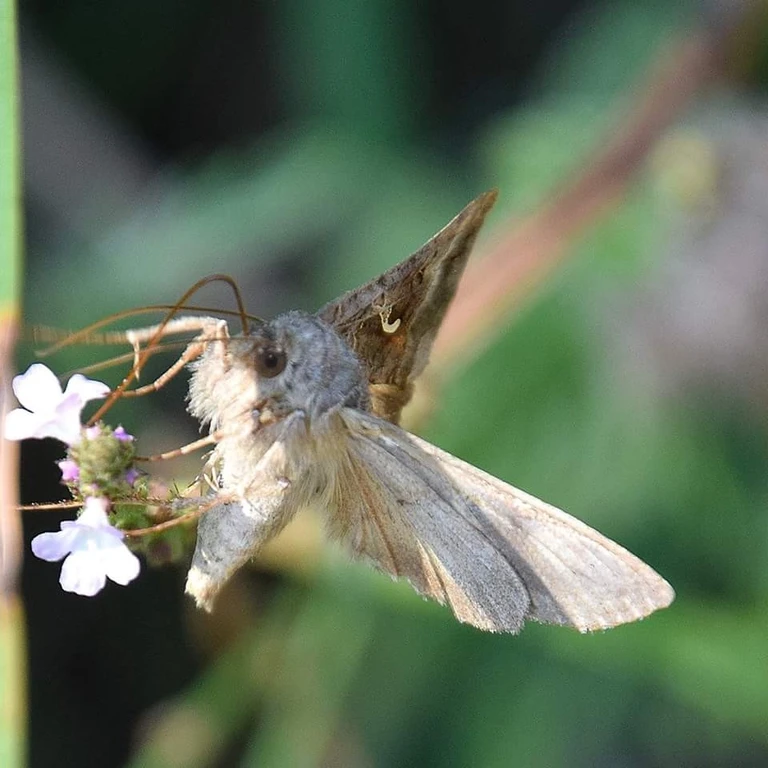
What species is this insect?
Autographa gamma
